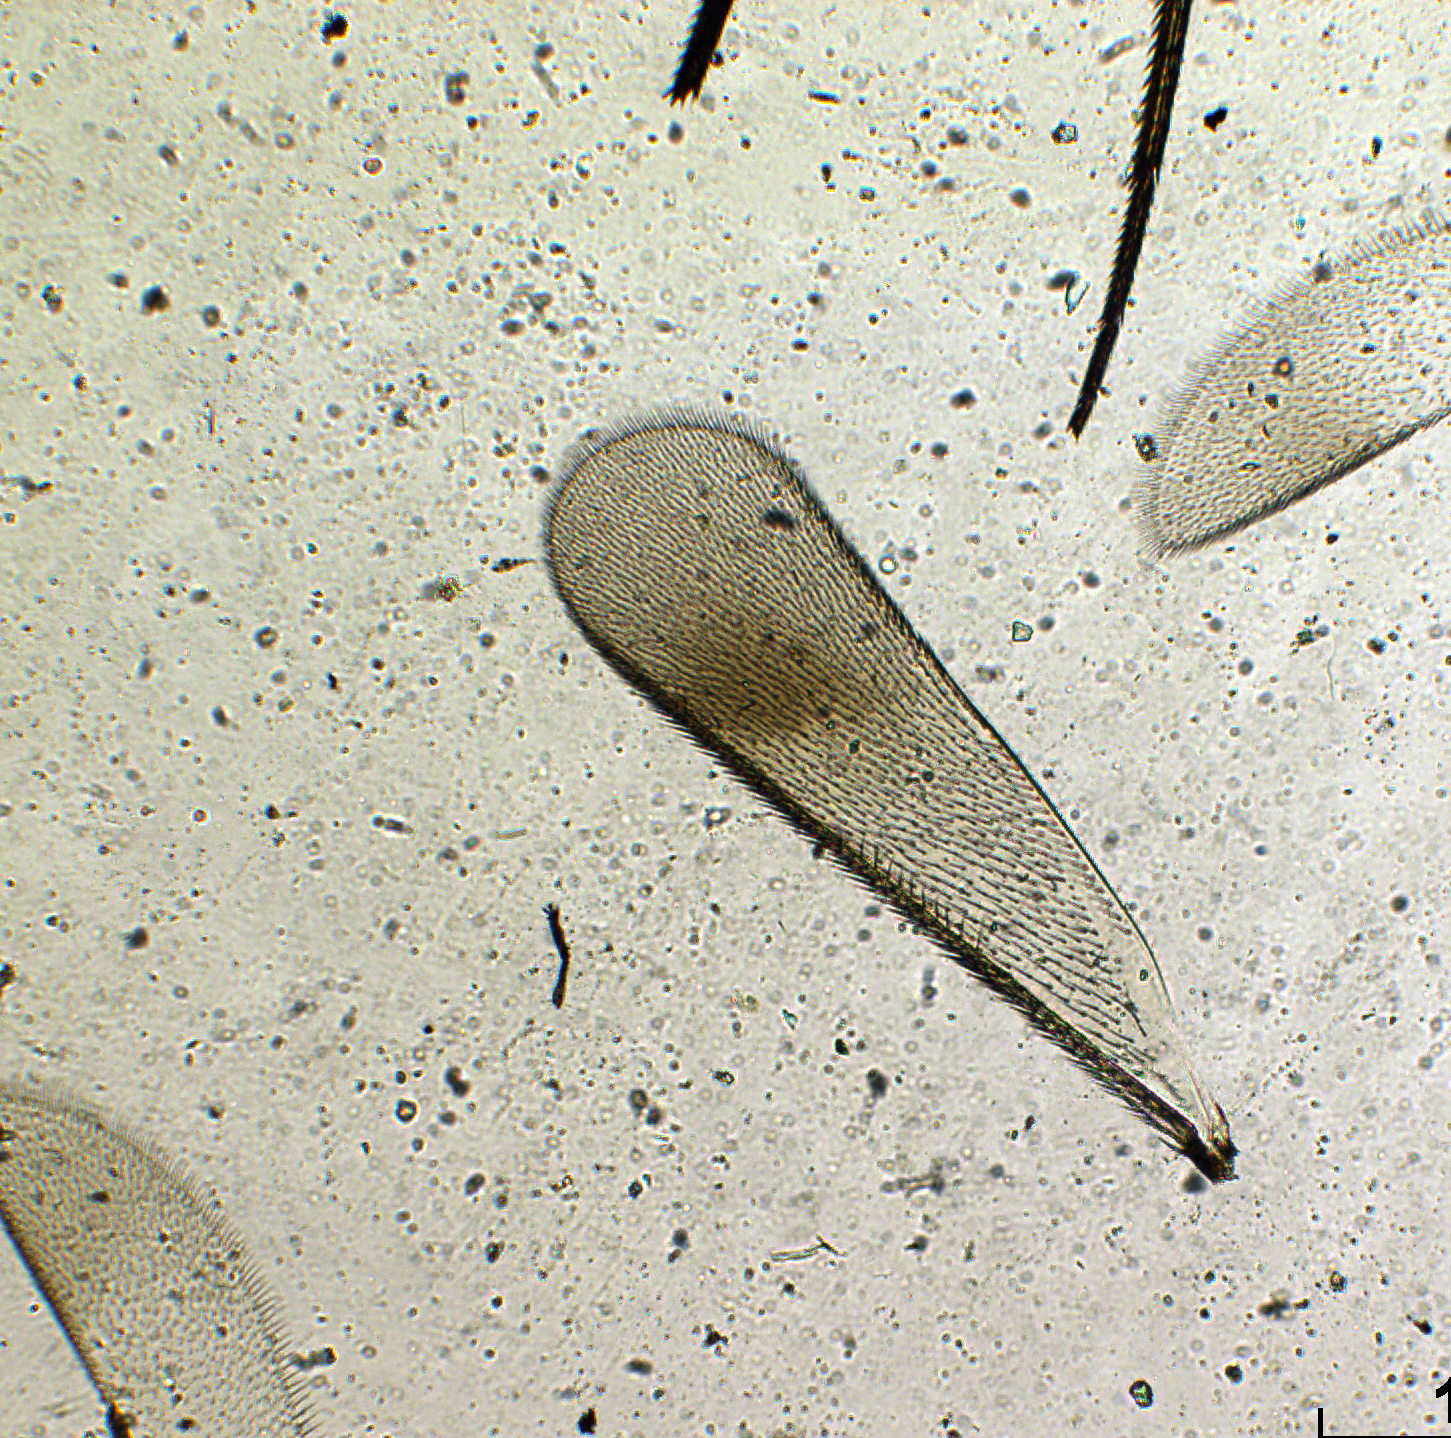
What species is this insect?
Elasmus anamalaianus
